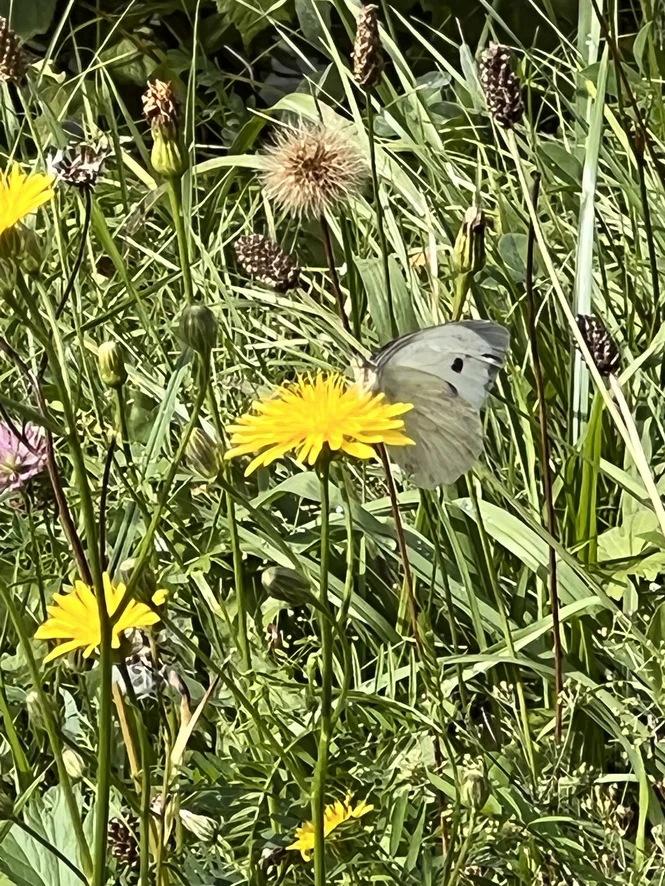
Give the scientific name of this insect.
Pieris brassicae
